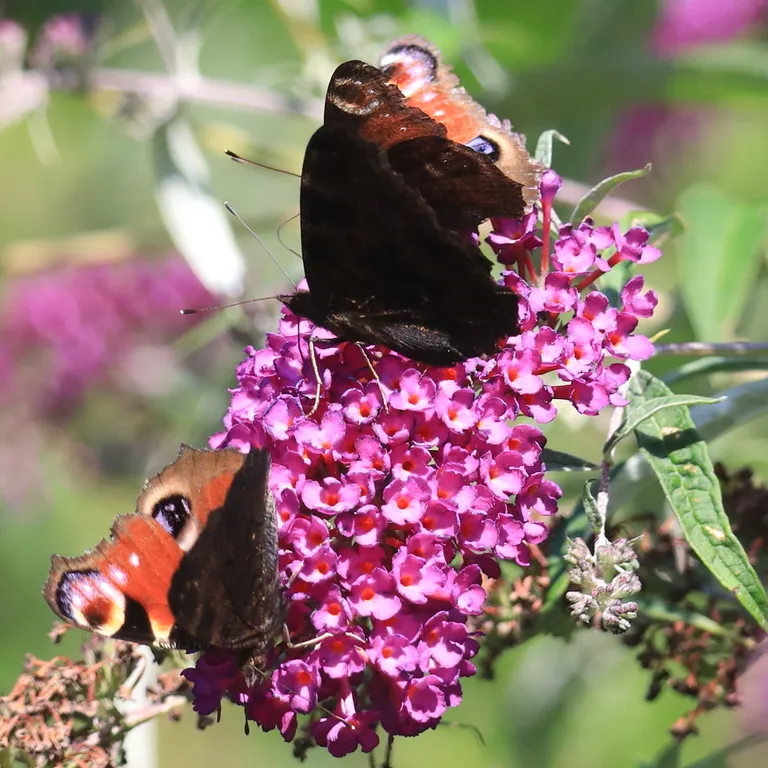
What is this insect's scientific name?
Aglais io
